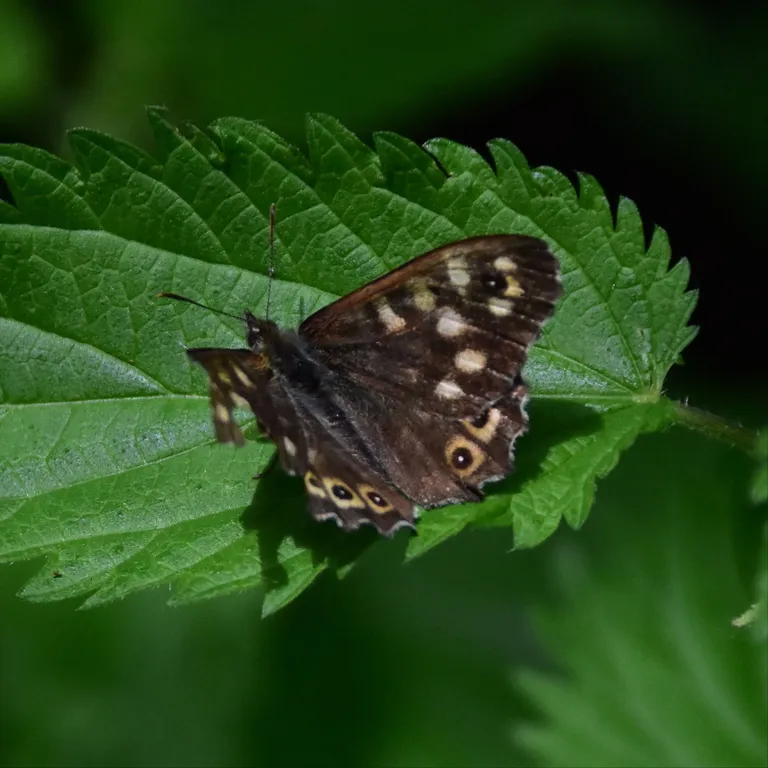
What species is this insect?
Pararge aegeria
